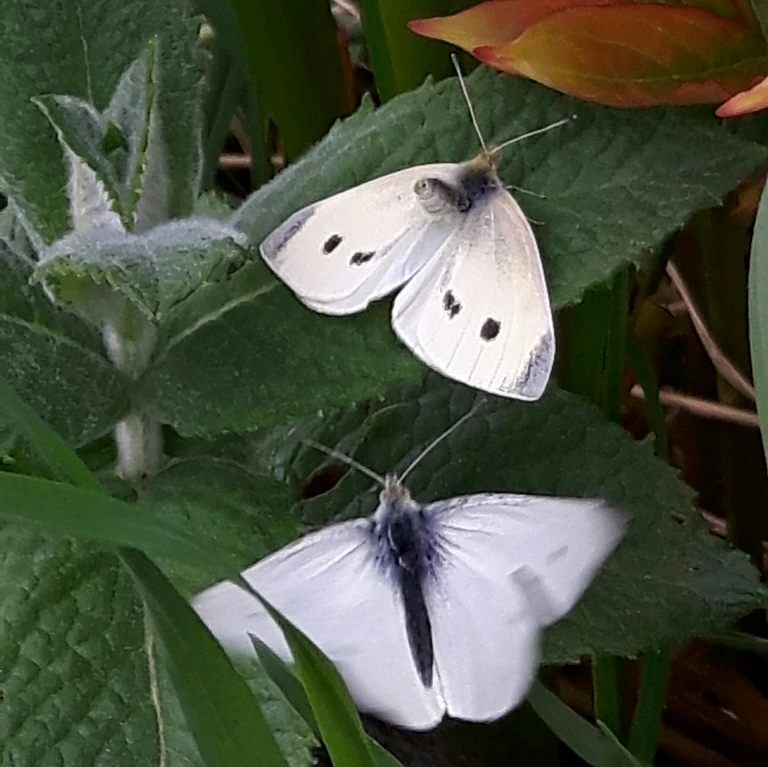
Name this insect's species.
Pieris rapae
